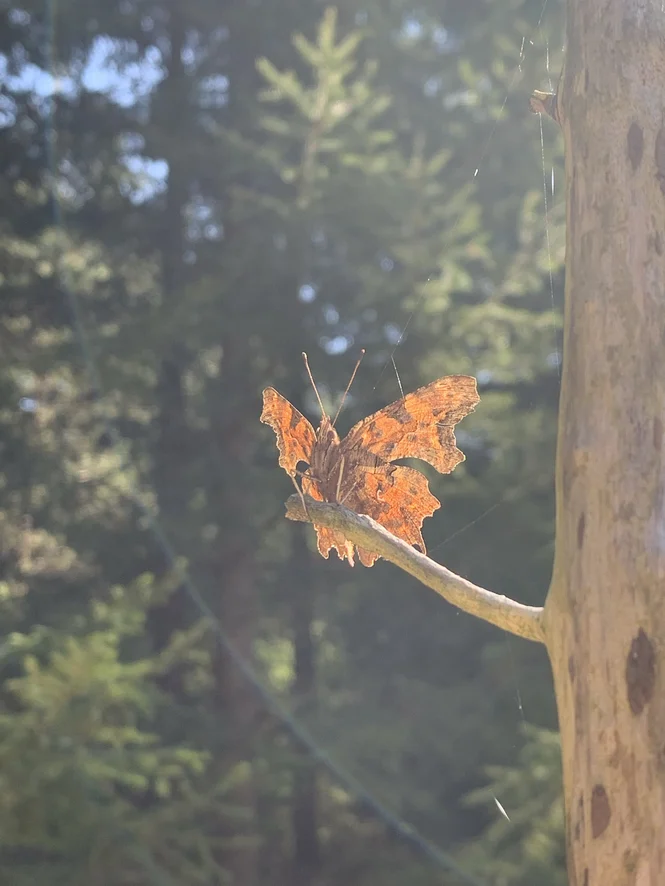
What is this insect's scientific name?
Polygonia c-album
